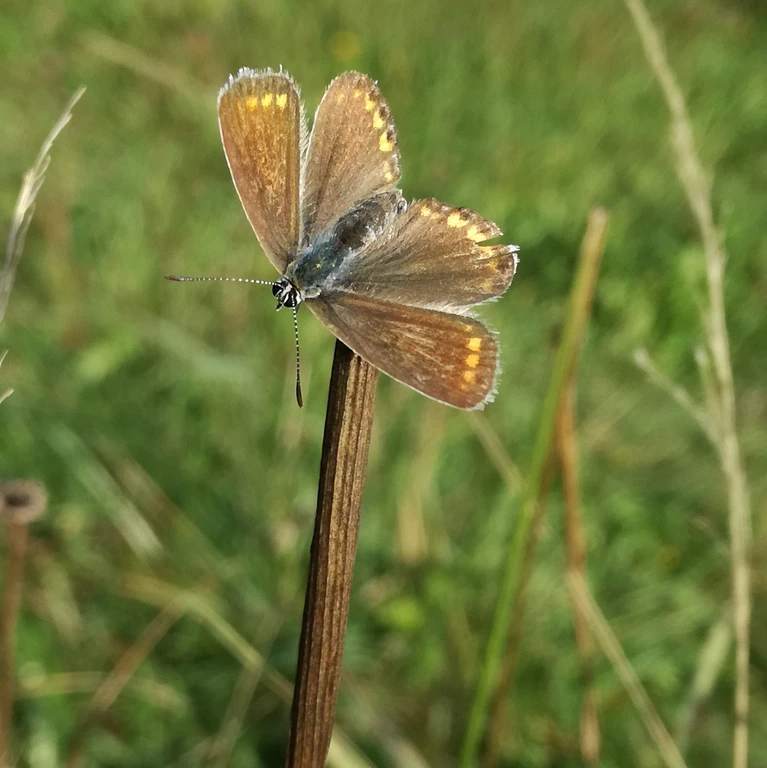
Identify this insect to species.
Polyommatus icarus
